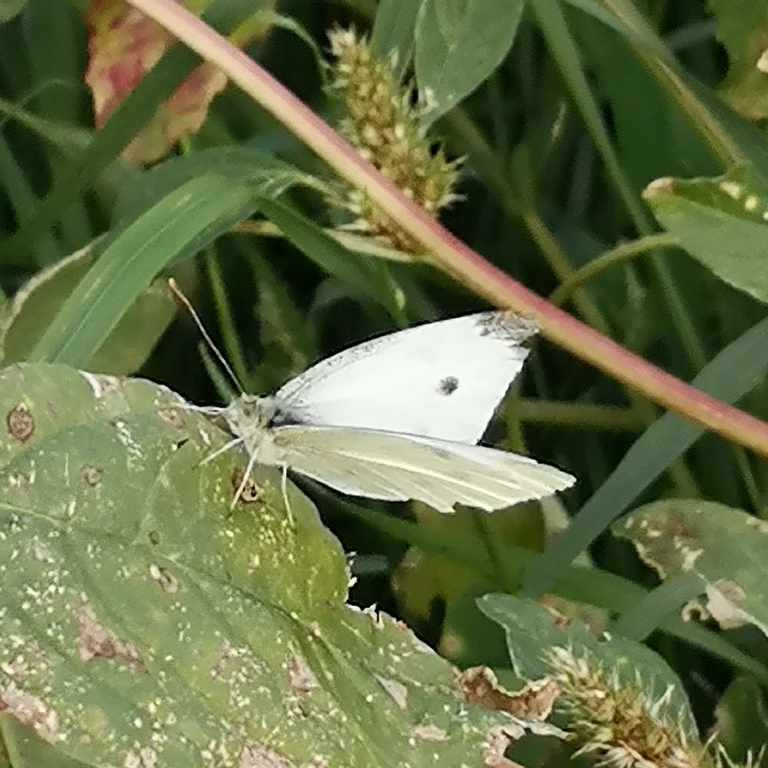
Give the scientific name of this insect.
Pieris rapae
